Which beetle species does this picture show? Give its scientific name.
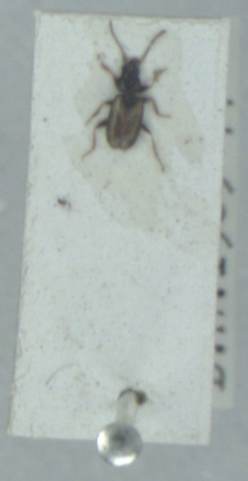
Tachys scutellaris
